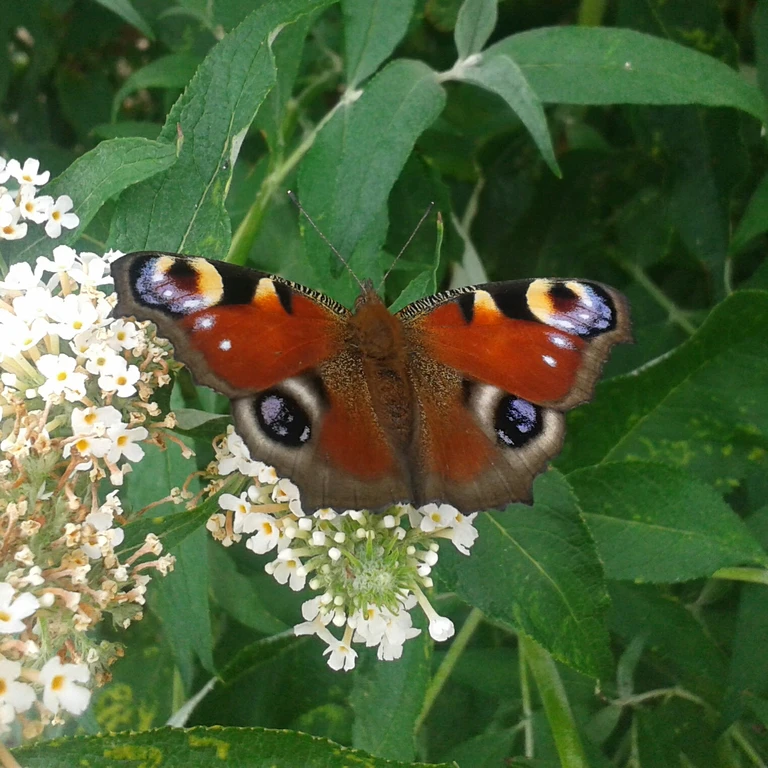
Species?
Aglais io
